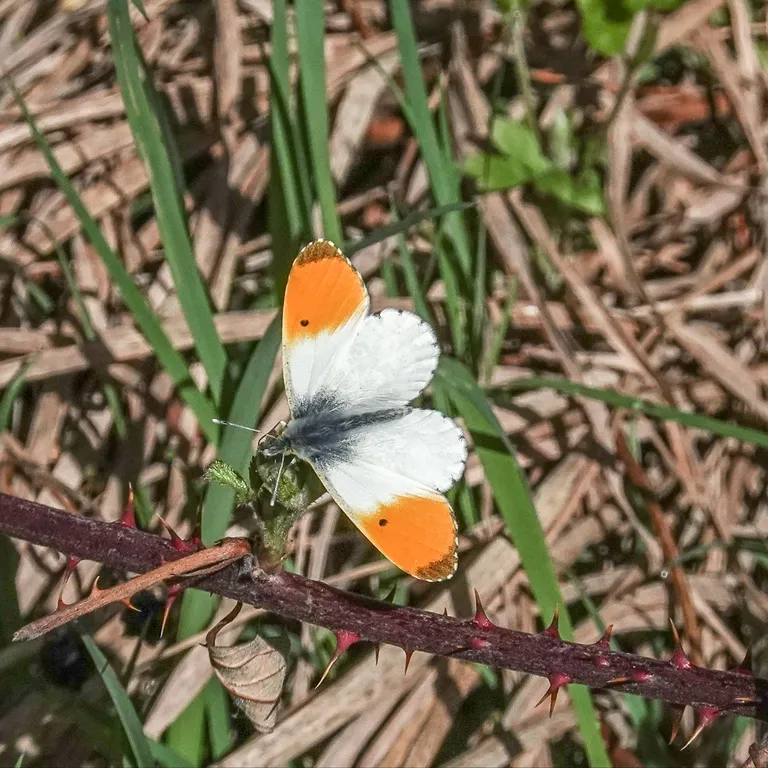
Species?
Anthocharis cardamines
